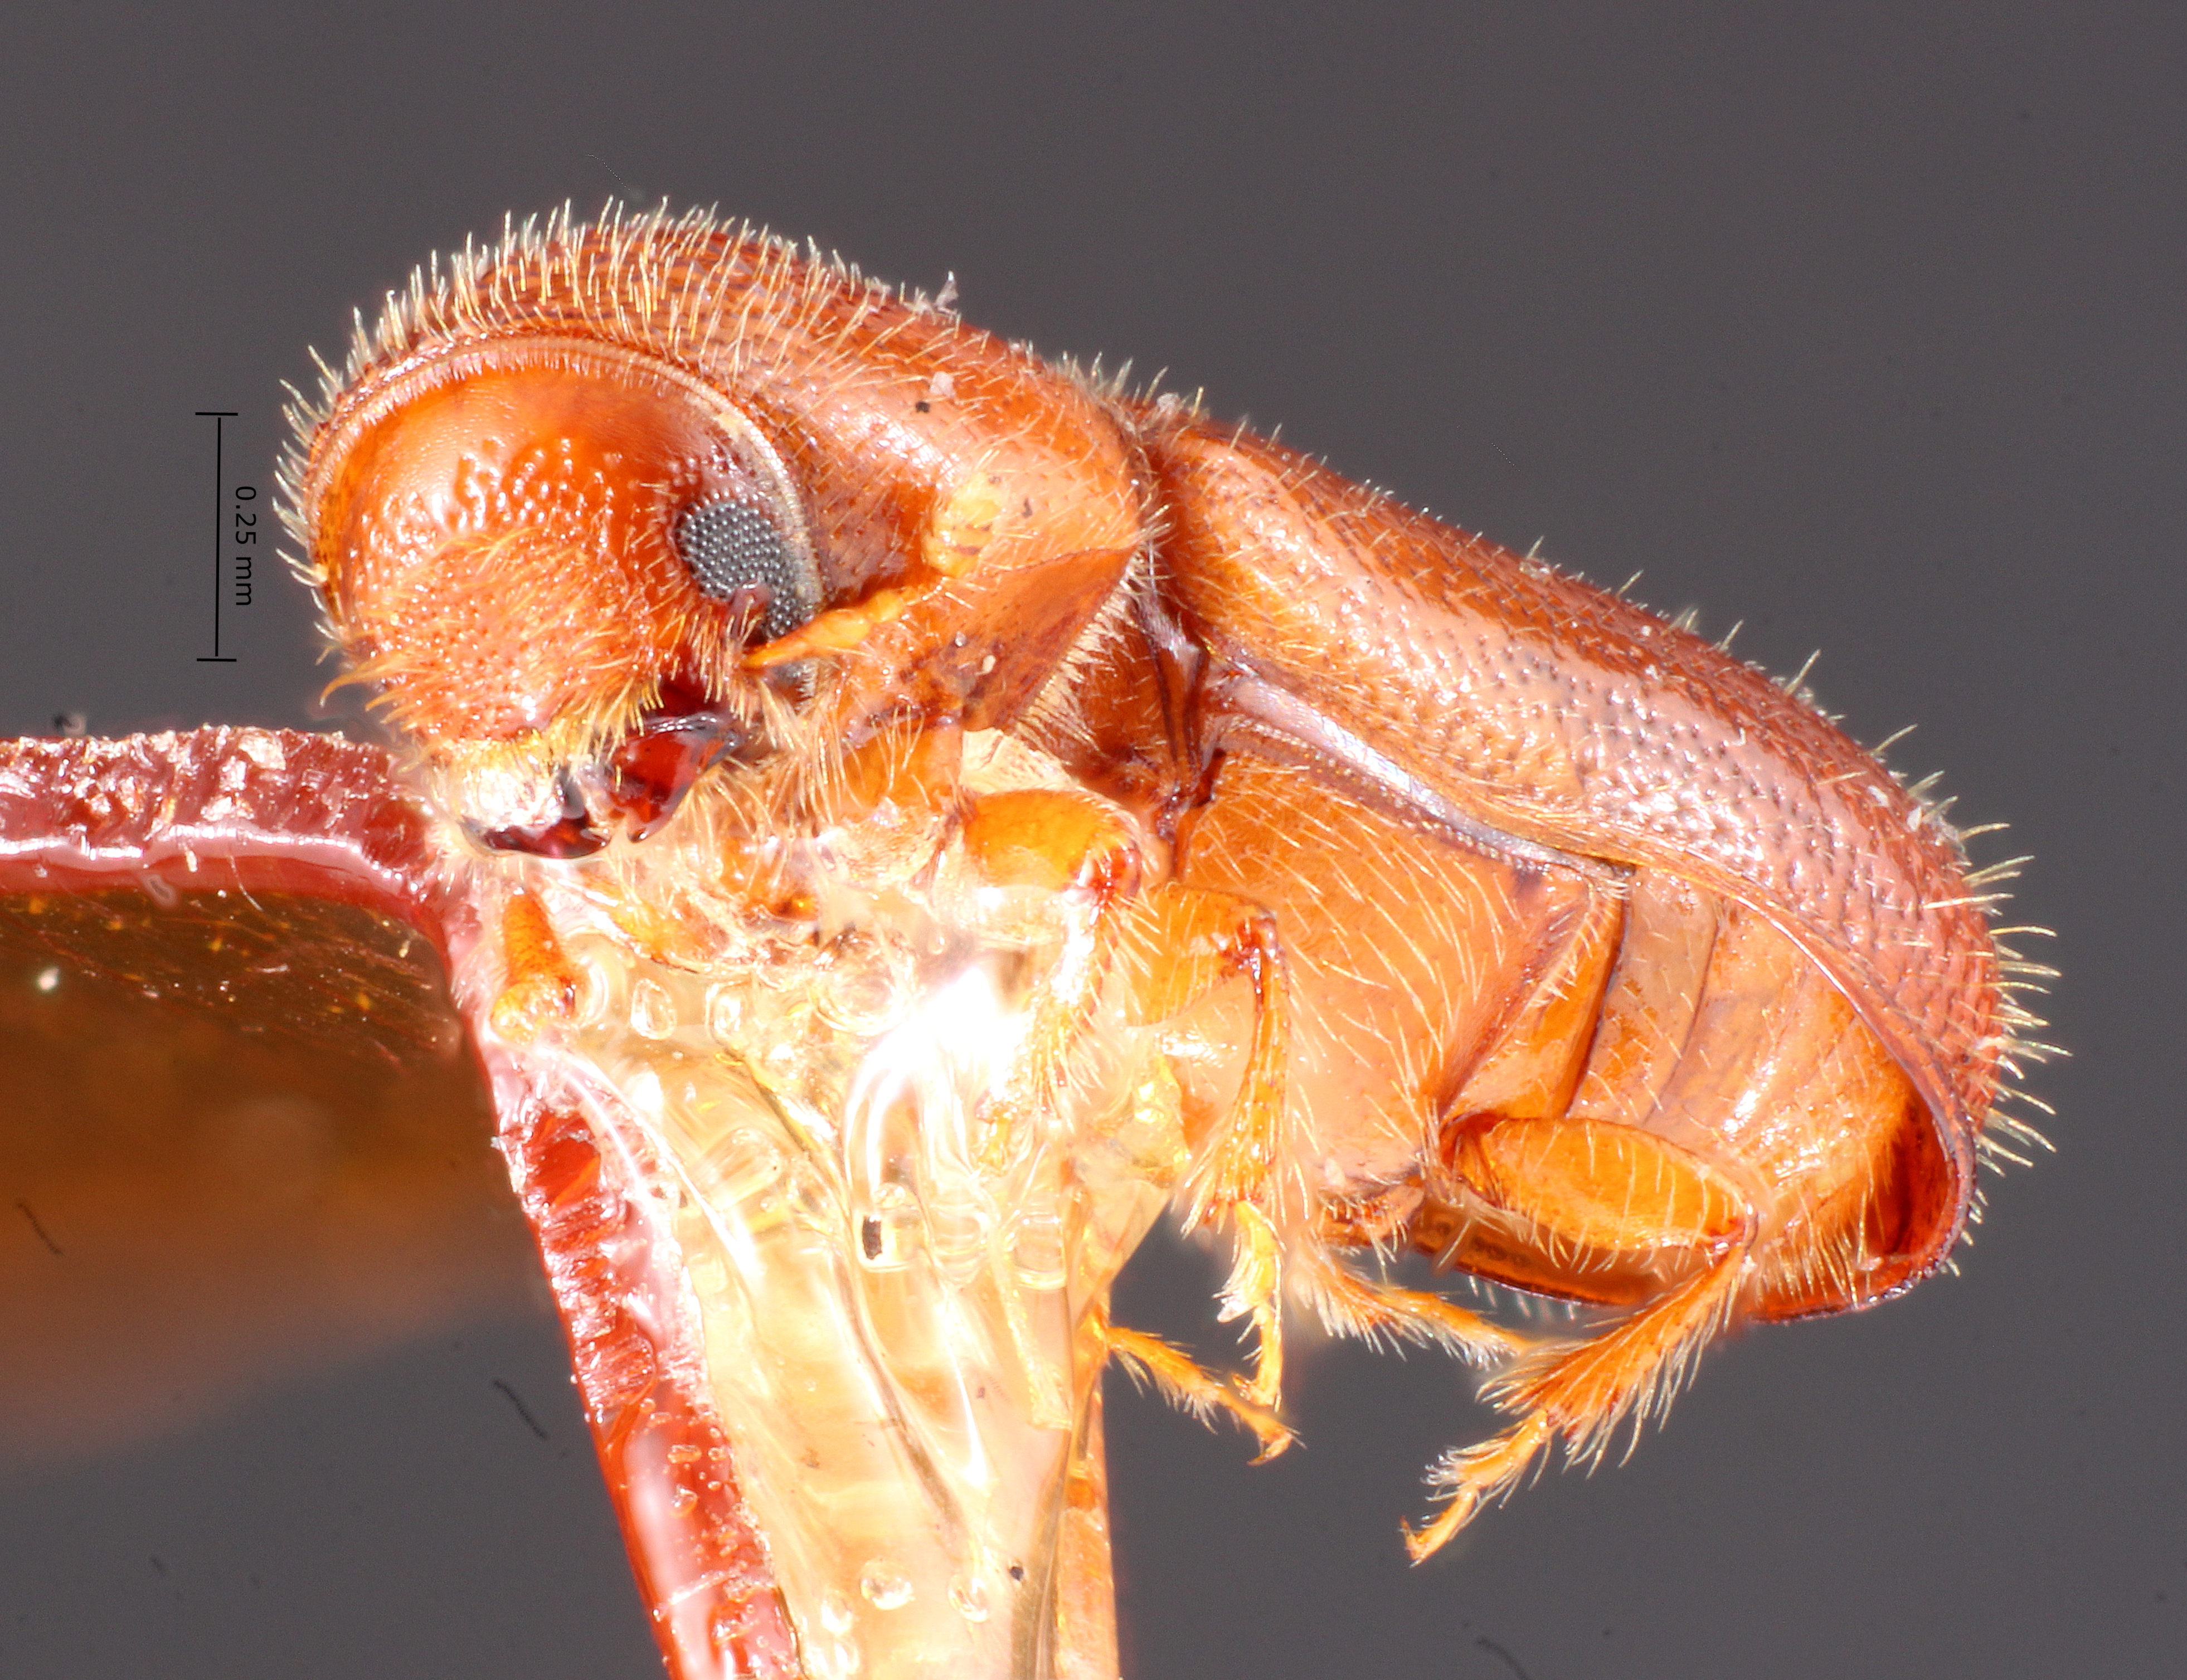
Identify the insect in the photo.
Pityophthorus clarus
